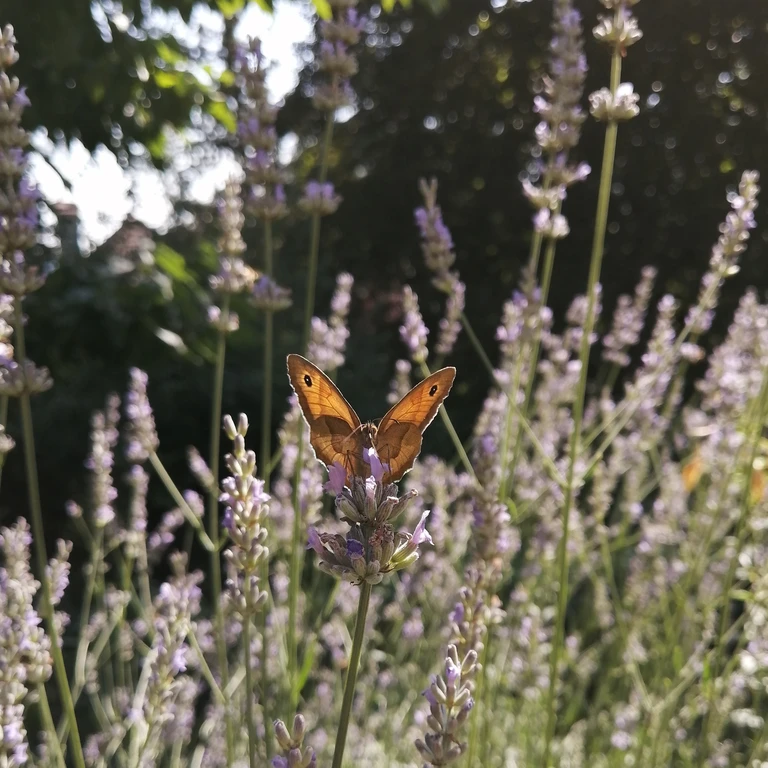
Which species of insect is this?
Maniola jurtina
